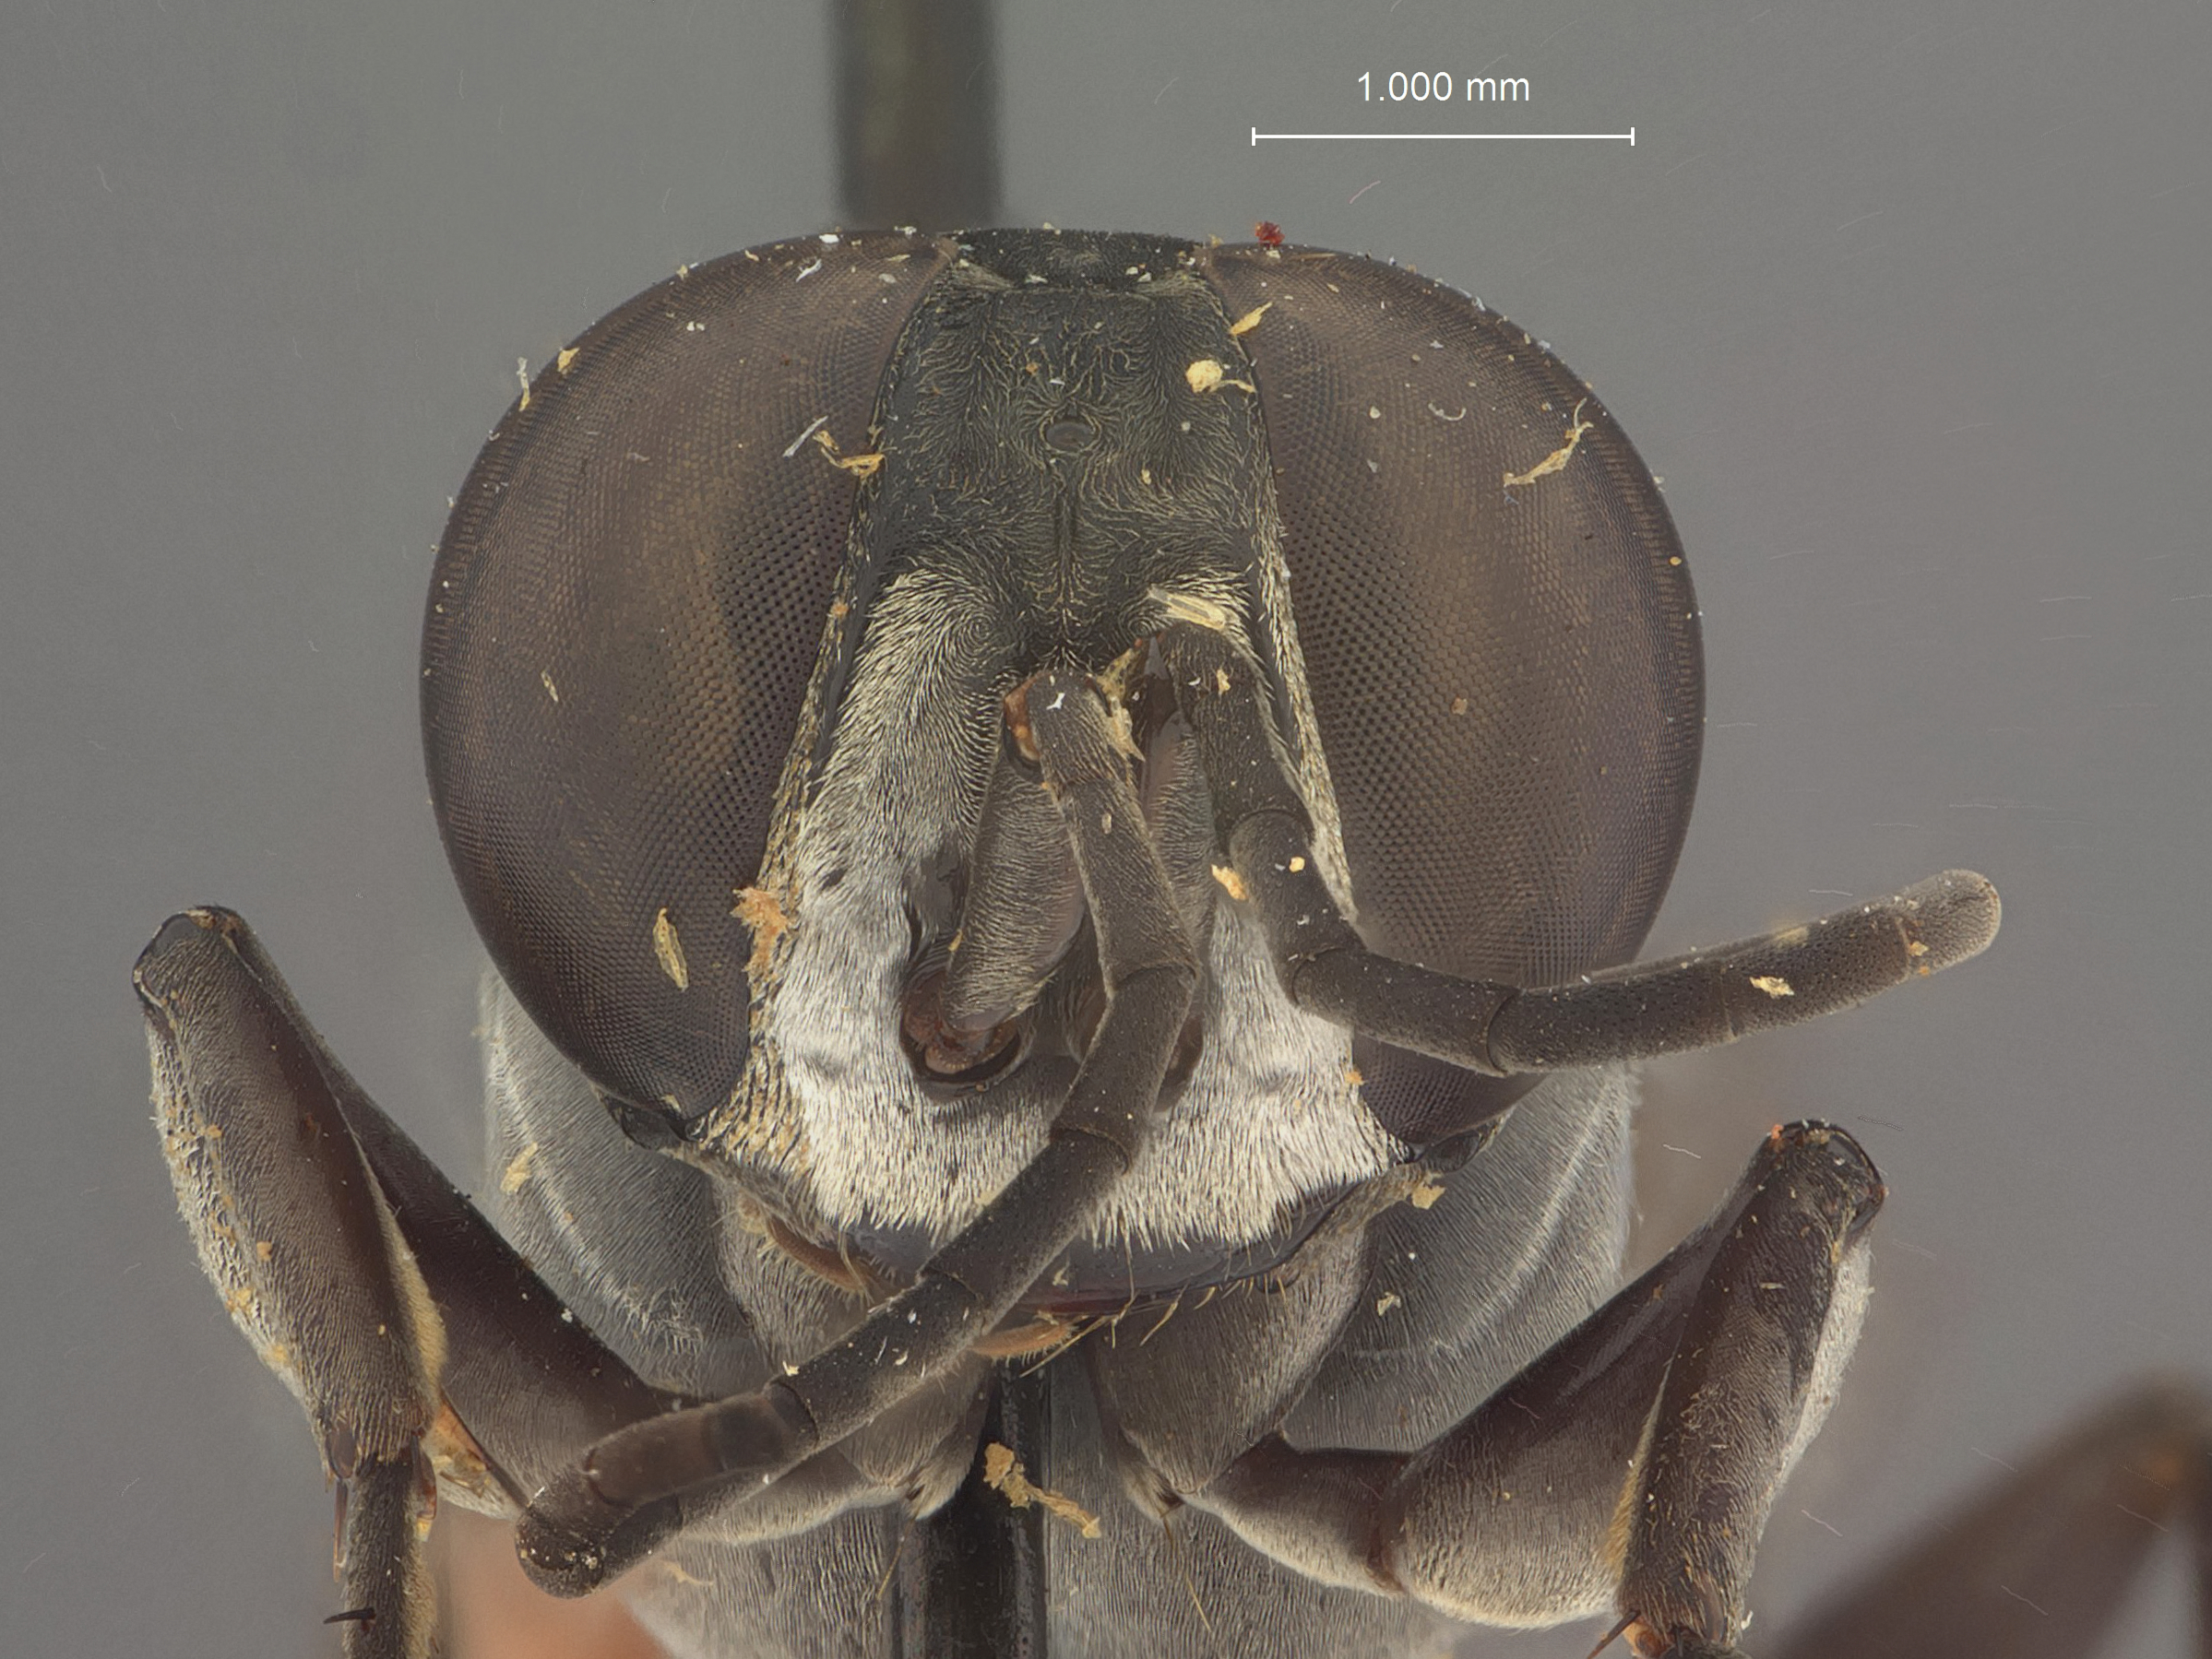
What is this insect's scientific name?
Notogonidea luzonensis
